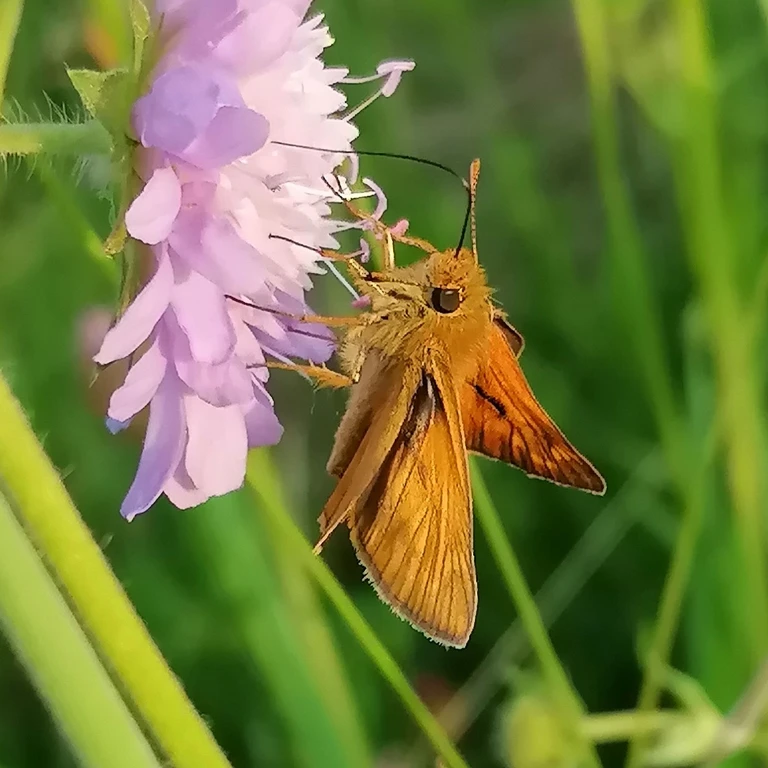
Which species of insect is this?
Ochlodes sylvanus (also Ochlodes venata)
